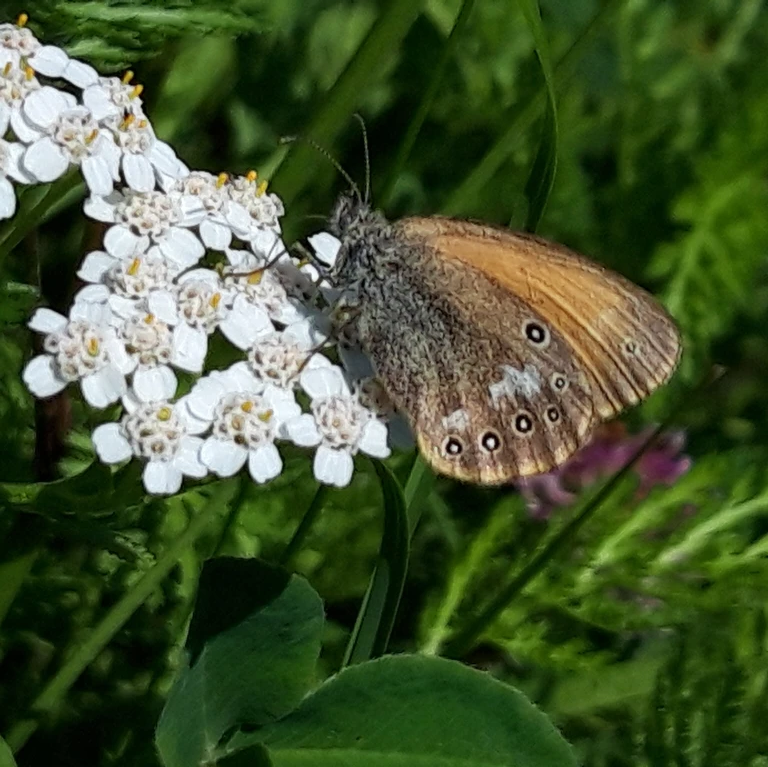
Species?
Coenonympha glycerion (also Coenonympha iphis)
